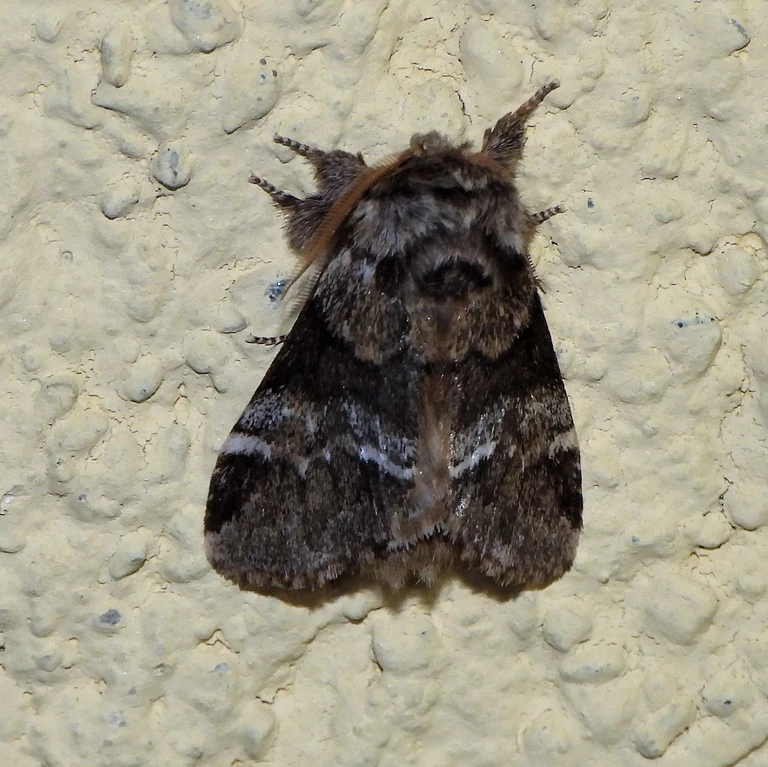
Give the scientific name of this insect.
Calliteara pudibunda
